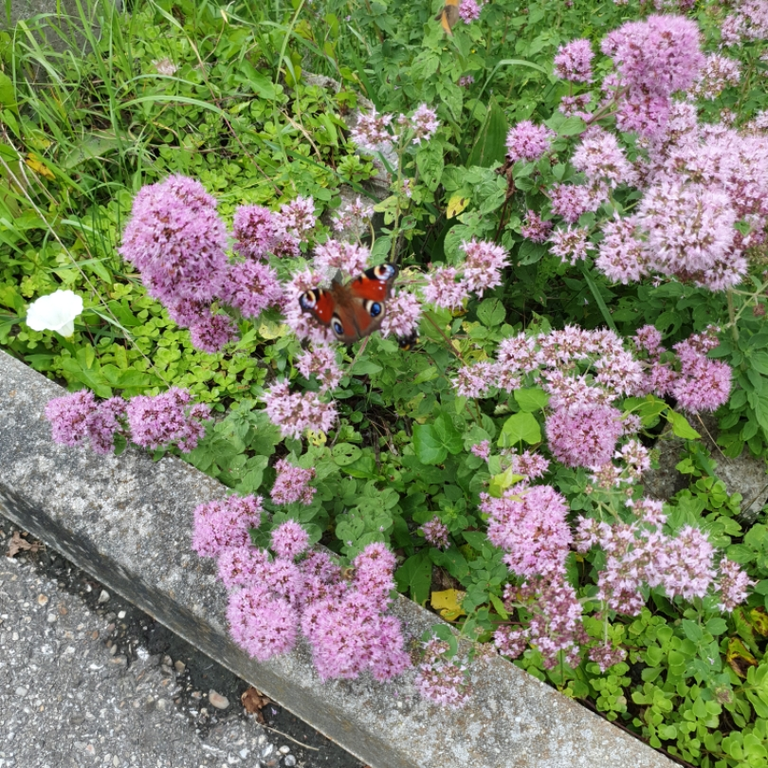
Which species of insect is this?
Aglais io
